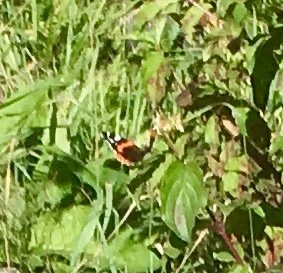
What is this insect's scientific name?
Vanessa atalanta
